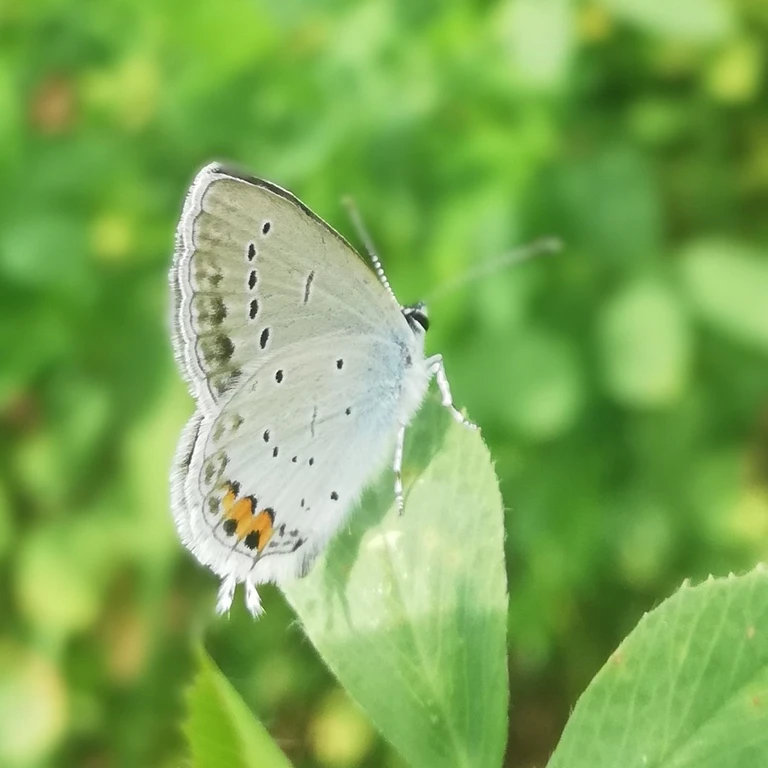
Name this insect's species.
Cupido argiades (also Elkalyce argiades)
